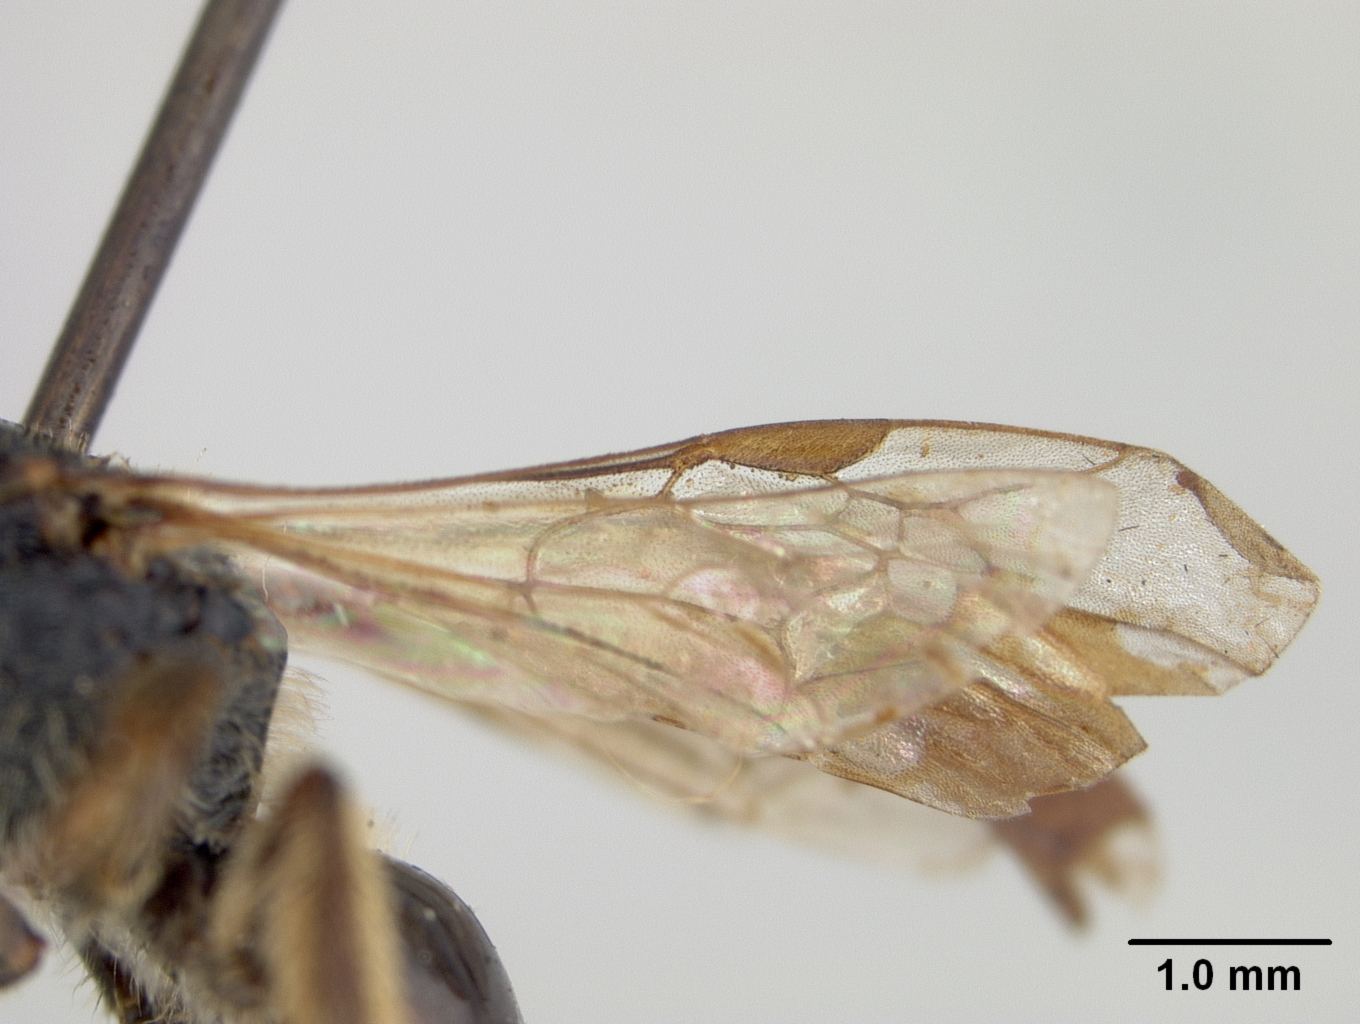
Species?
Halictus moltrechti
